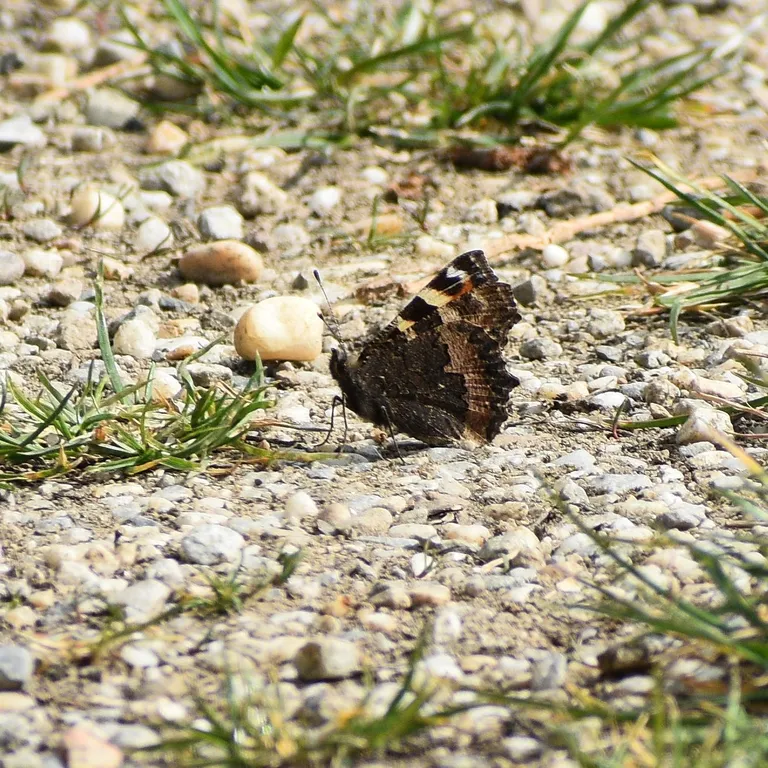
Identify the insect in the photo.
Aglais urticae
